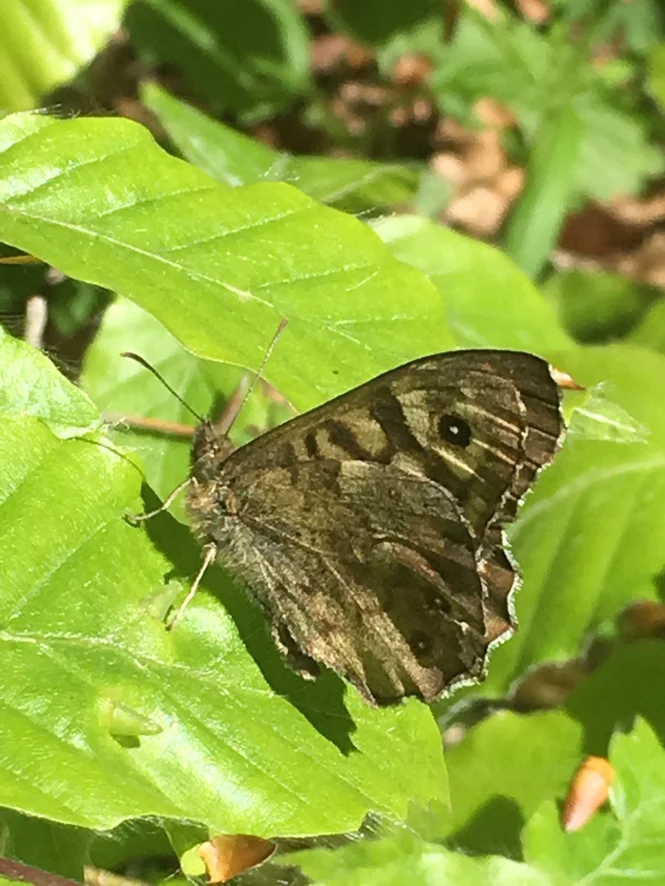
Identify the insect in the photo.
Pararge aegeria
